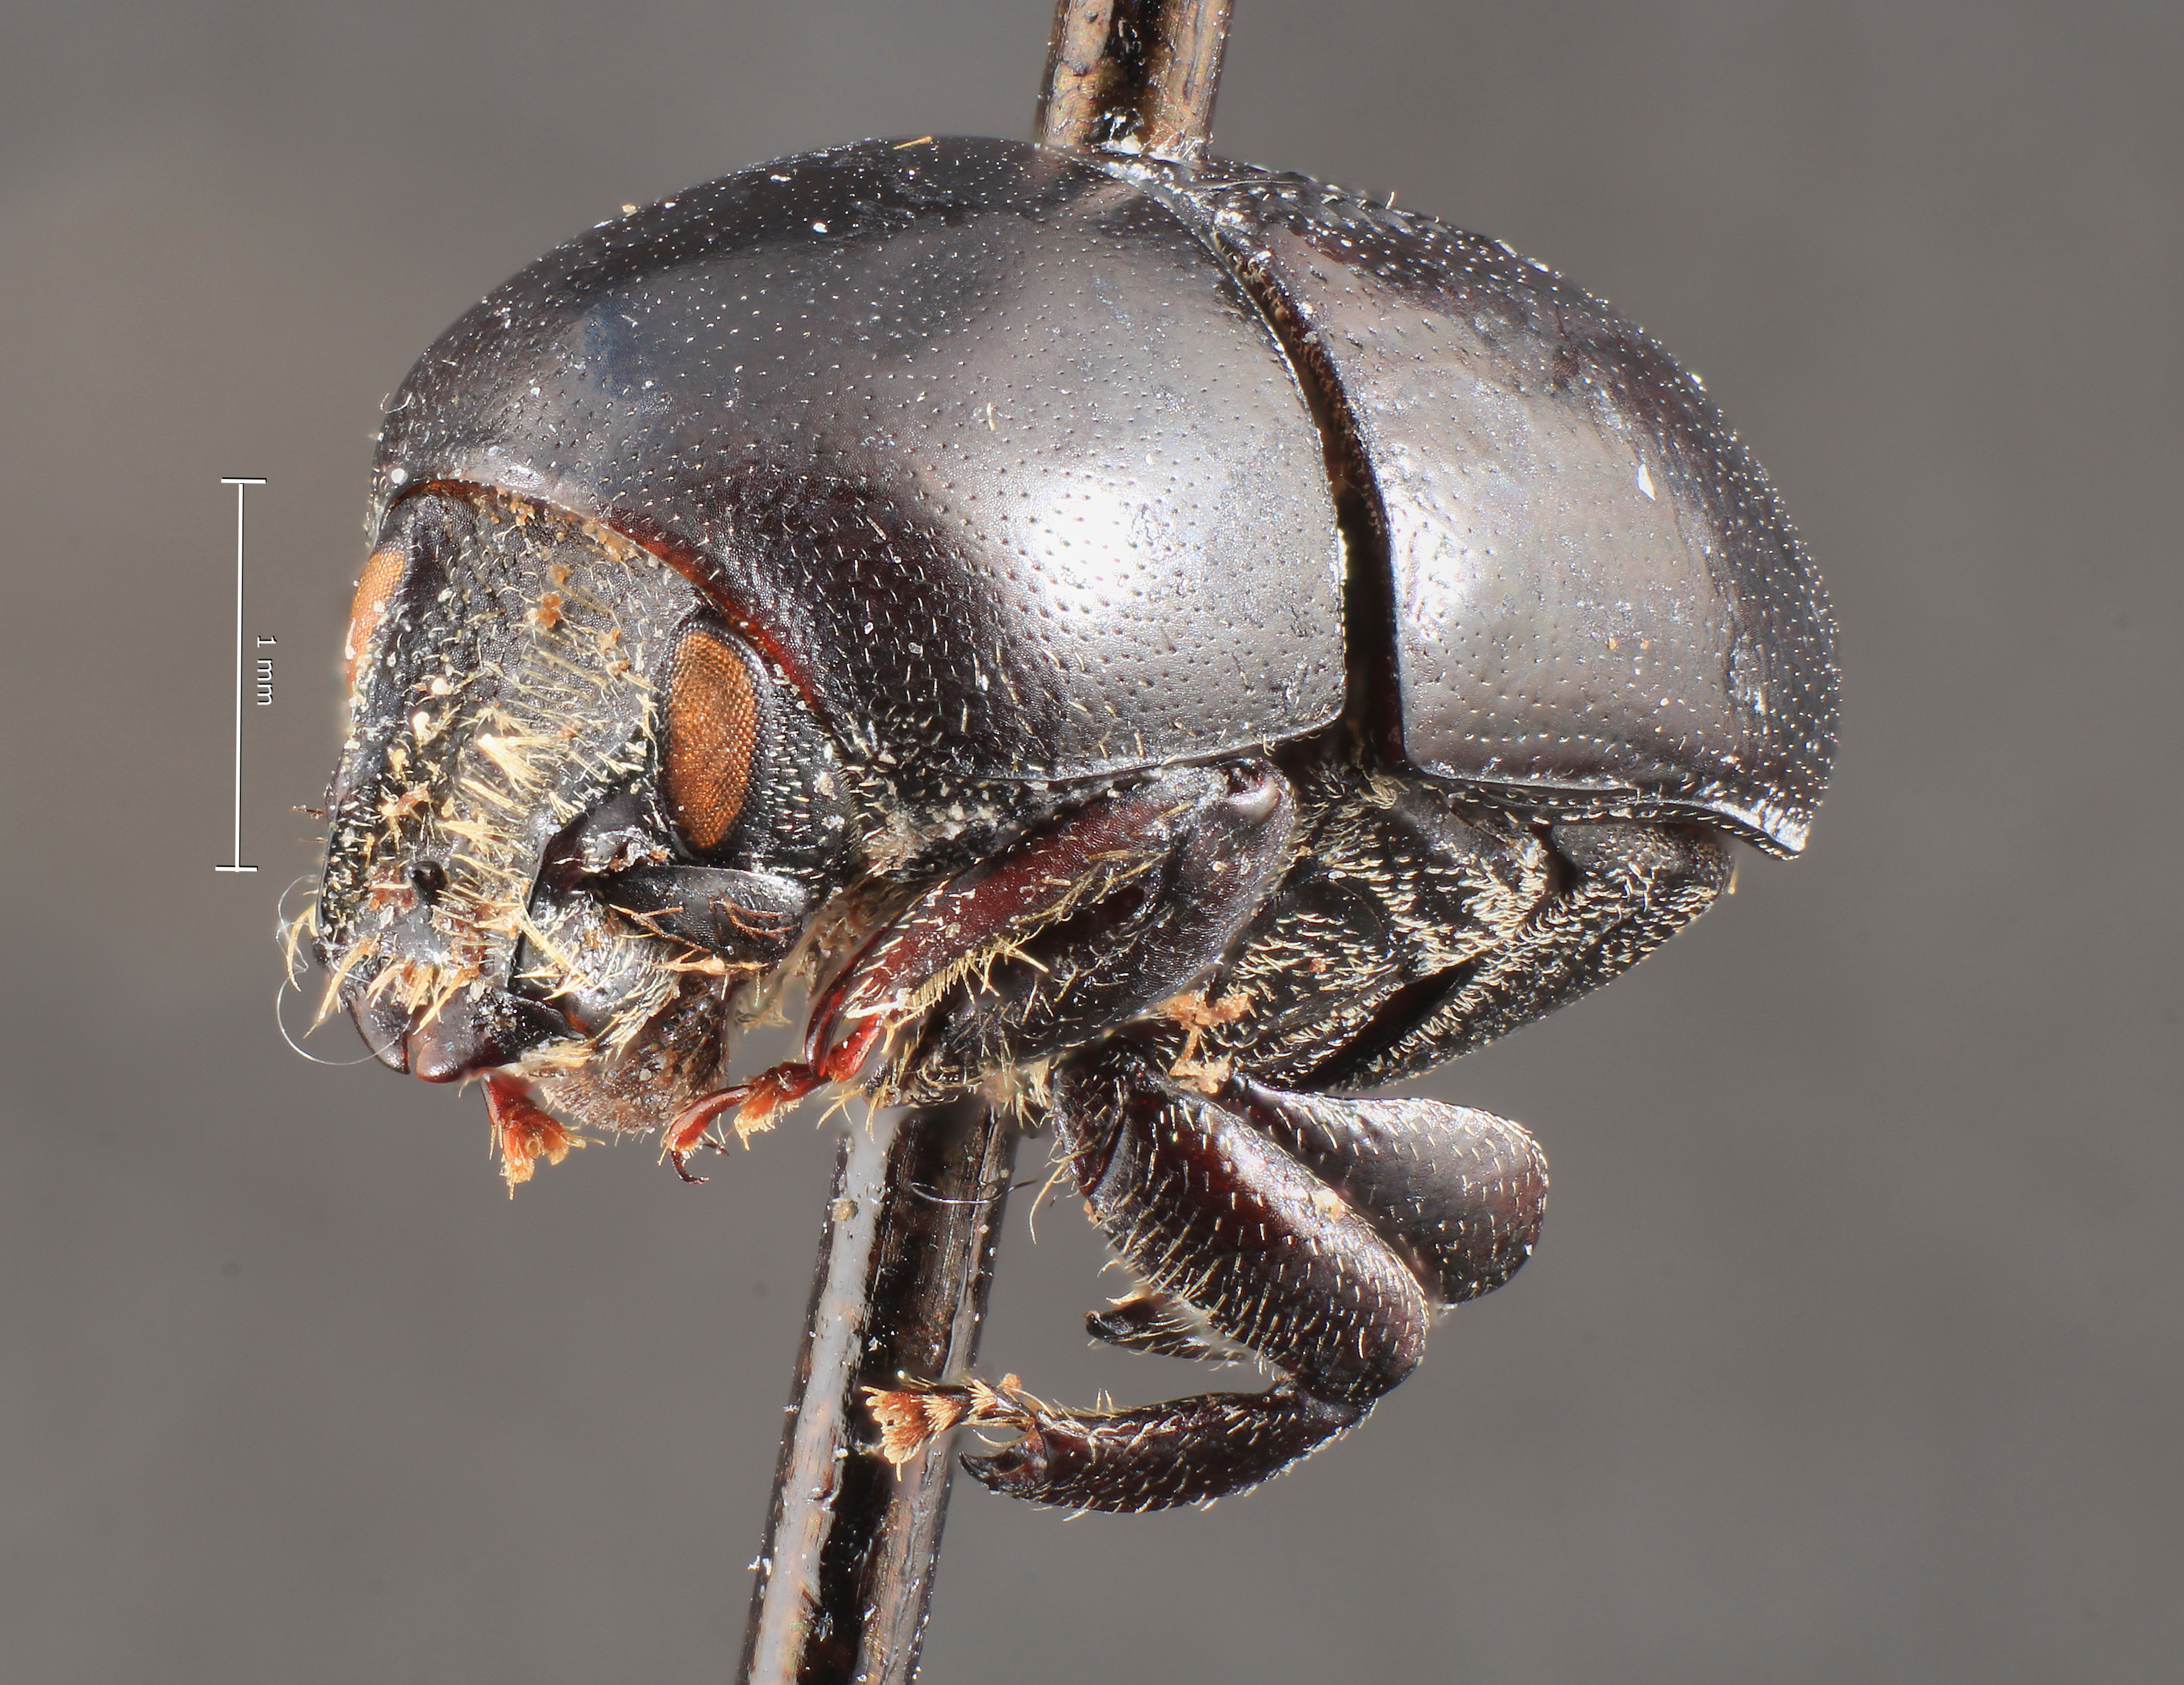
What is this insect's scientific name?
Camptocerus distinctus
